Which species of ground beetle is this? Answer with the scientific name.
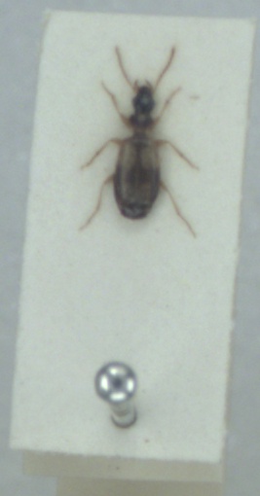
Philorhizus notatus
